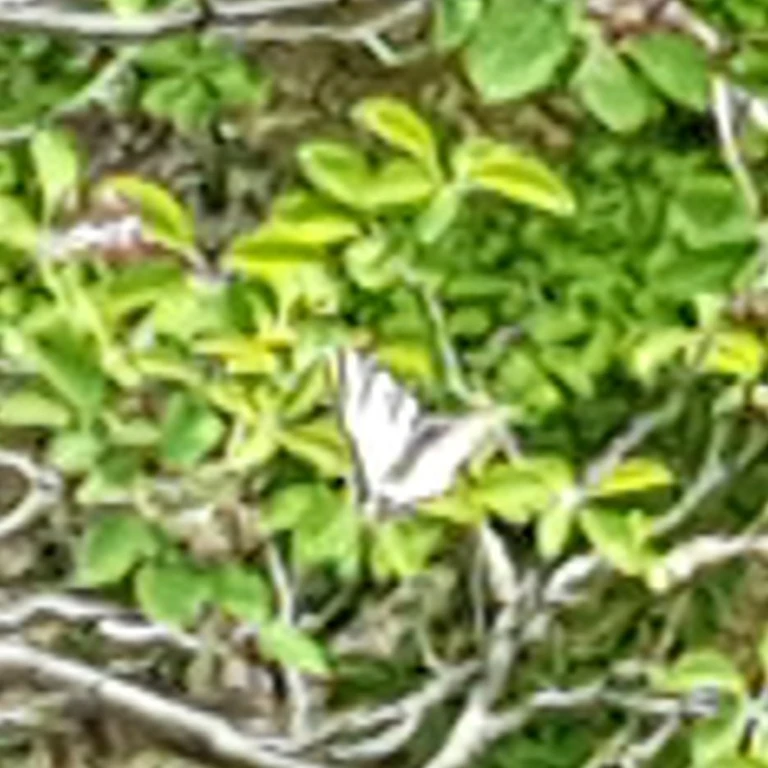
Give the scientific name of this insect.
Iphiclides podalirius
